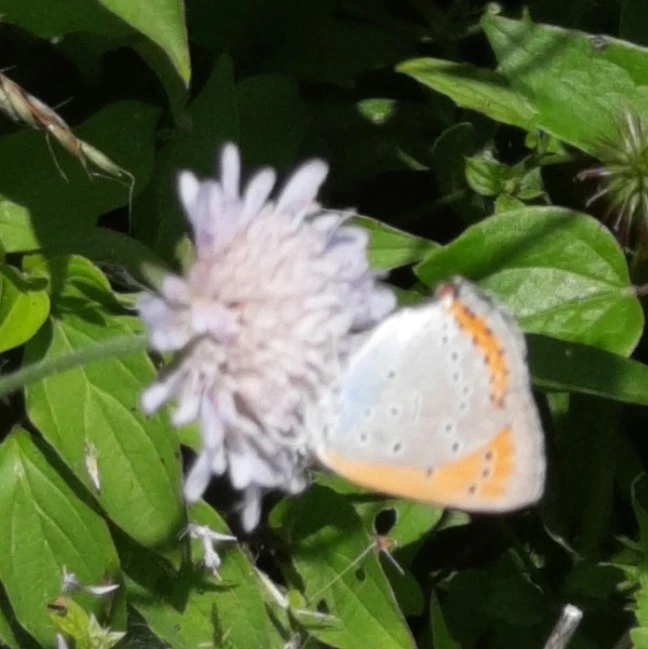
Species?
Lycaena dispar
